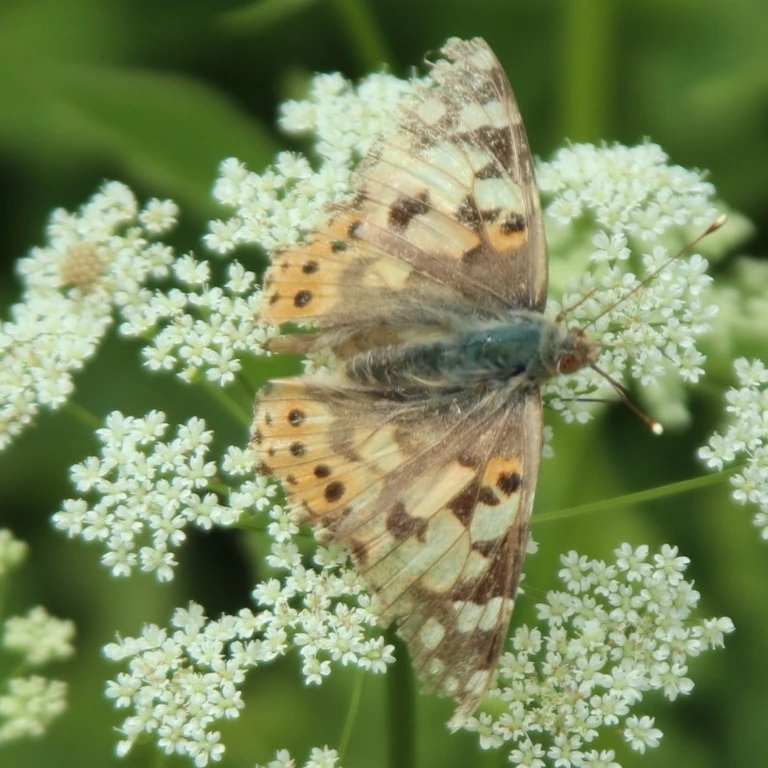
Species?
Vanessa cardui
